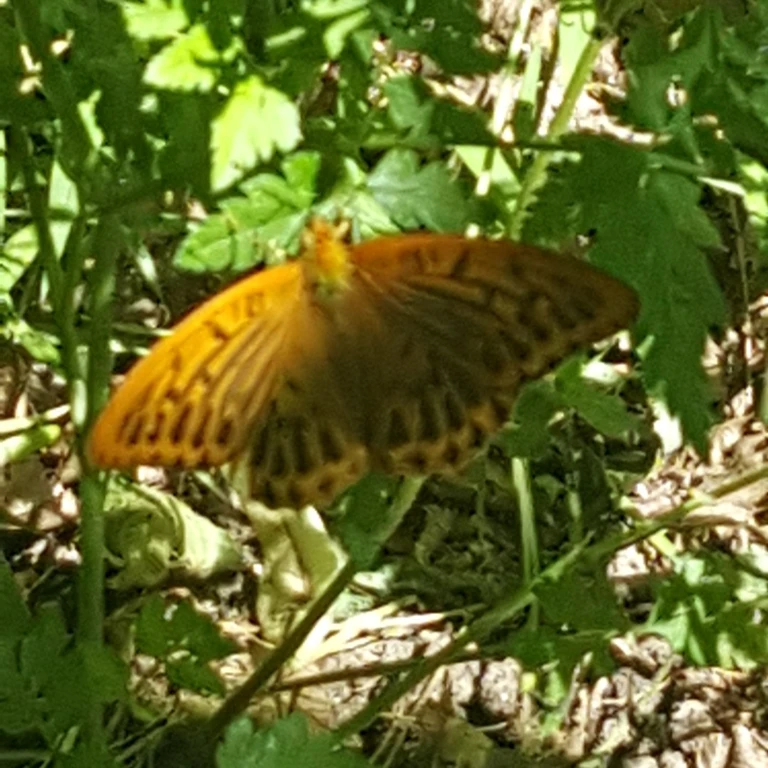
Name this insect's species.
Argynnis paphia
